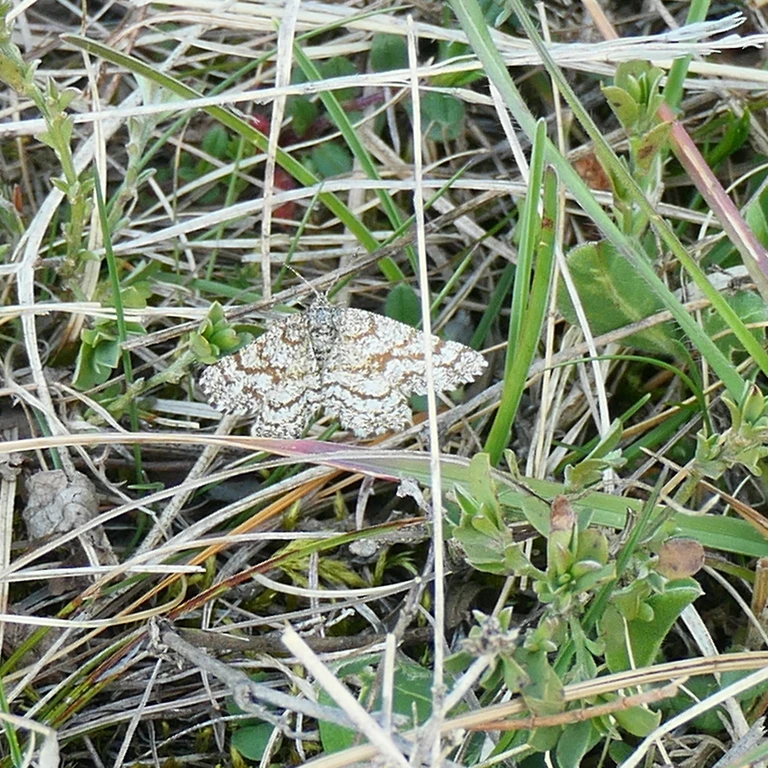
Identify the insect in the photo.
Ematurga atomaria
